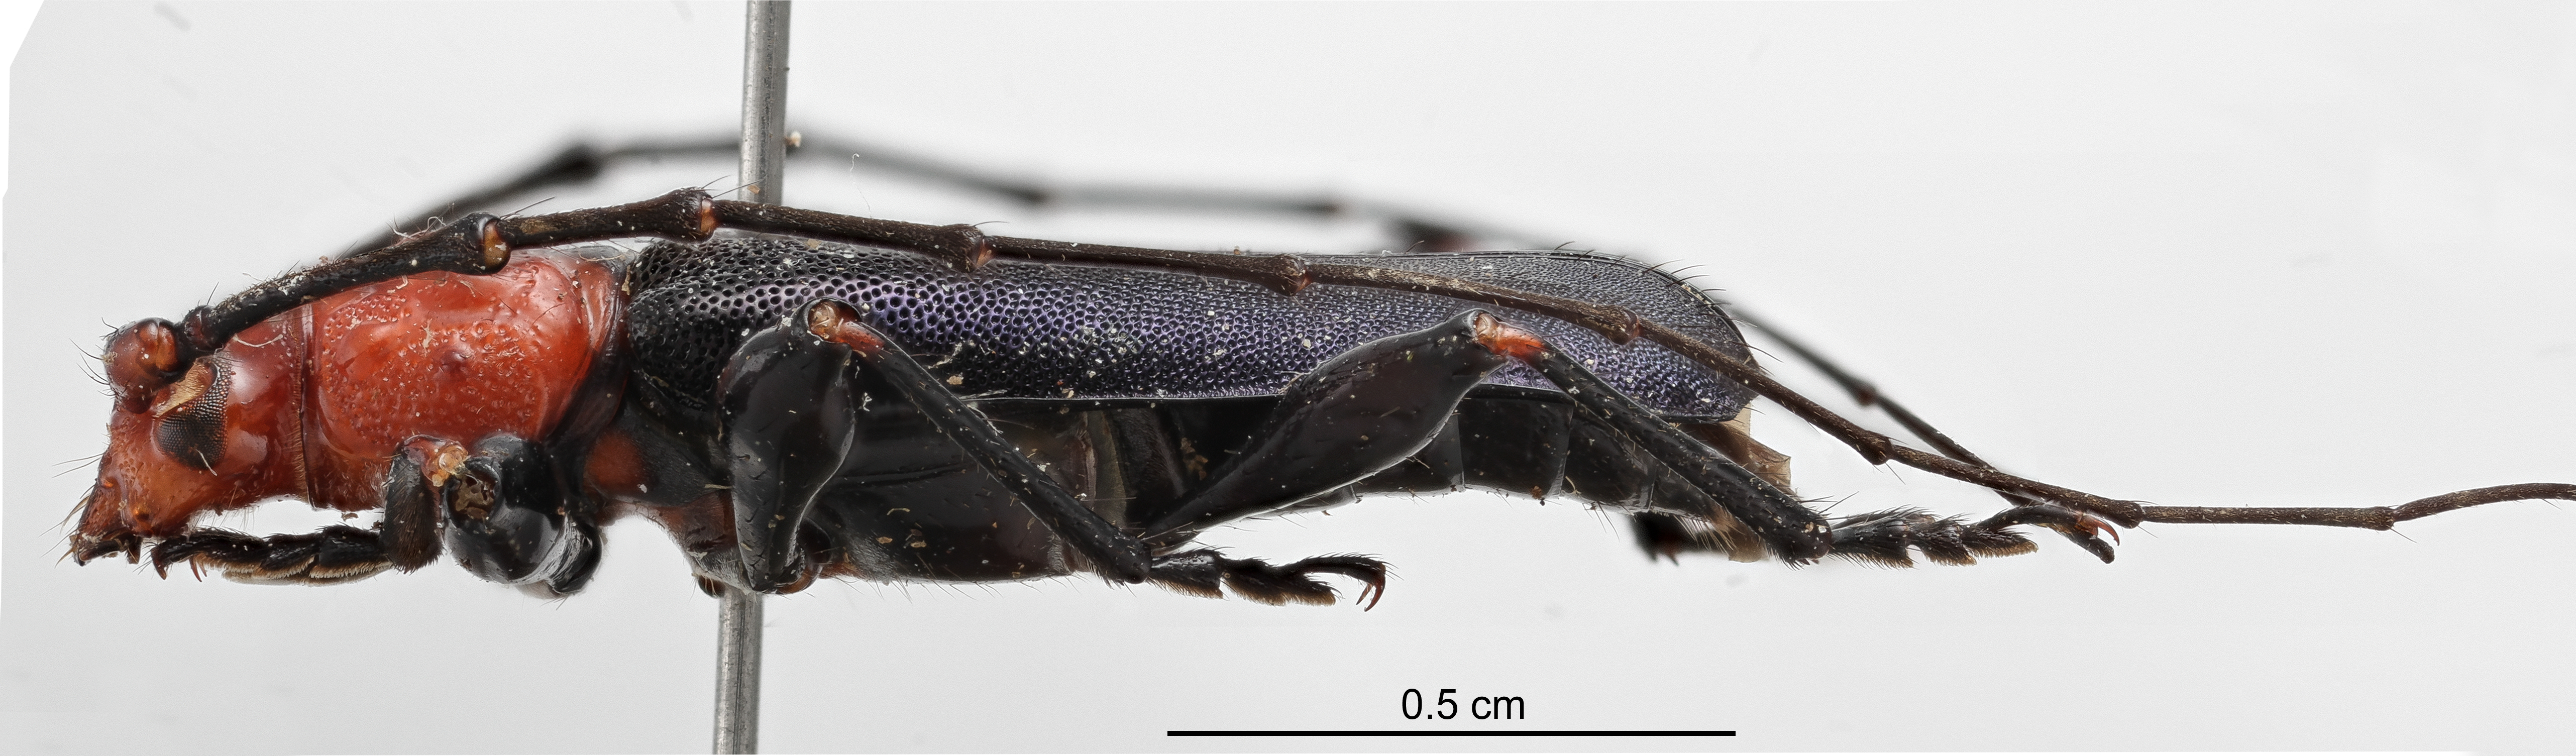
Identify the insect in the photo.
Alloesia bicolor
